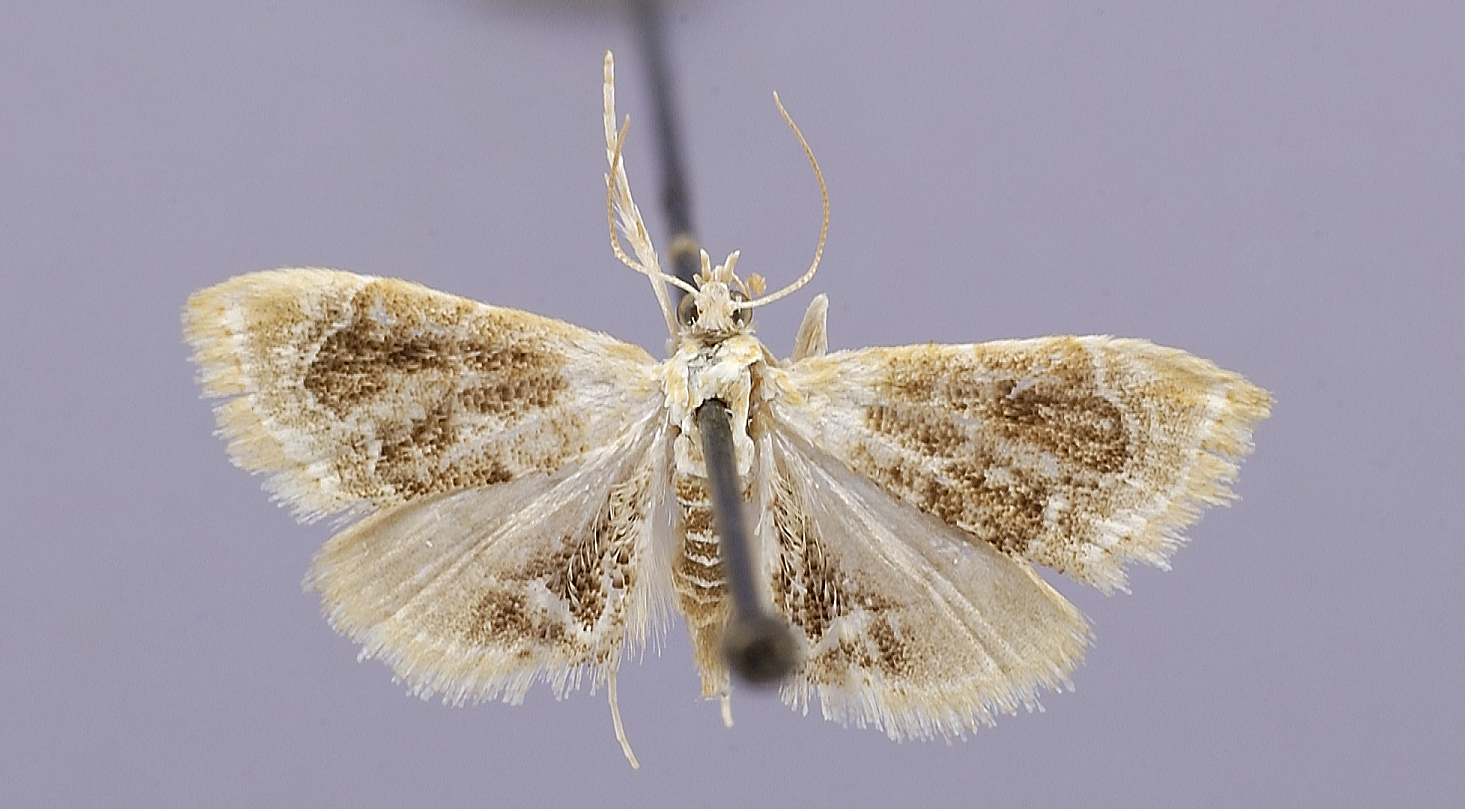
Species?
Lipocosma polingi
